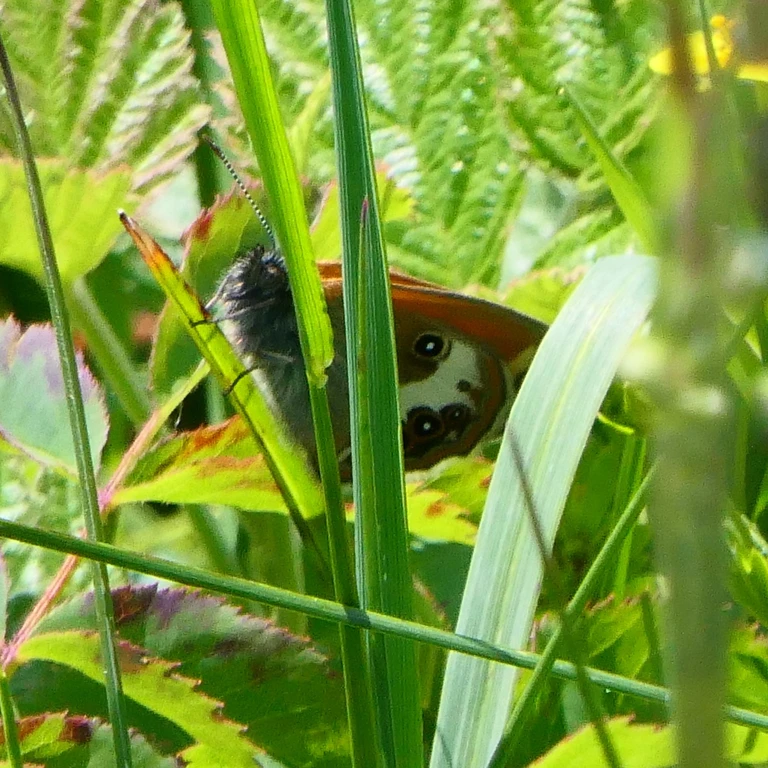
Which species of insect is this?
Coenonympha arcania
